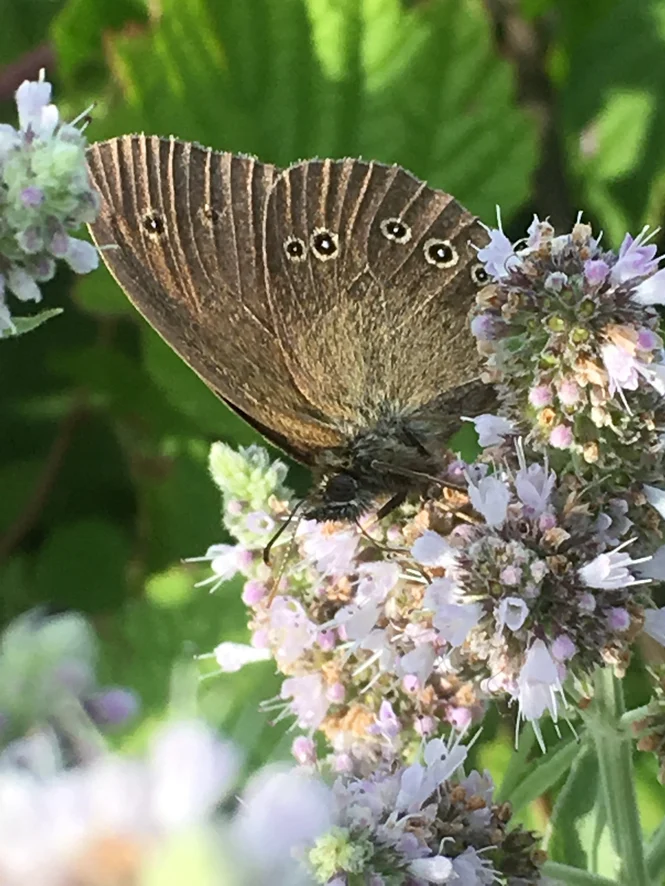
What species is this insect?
Aphantopus hyperantus
